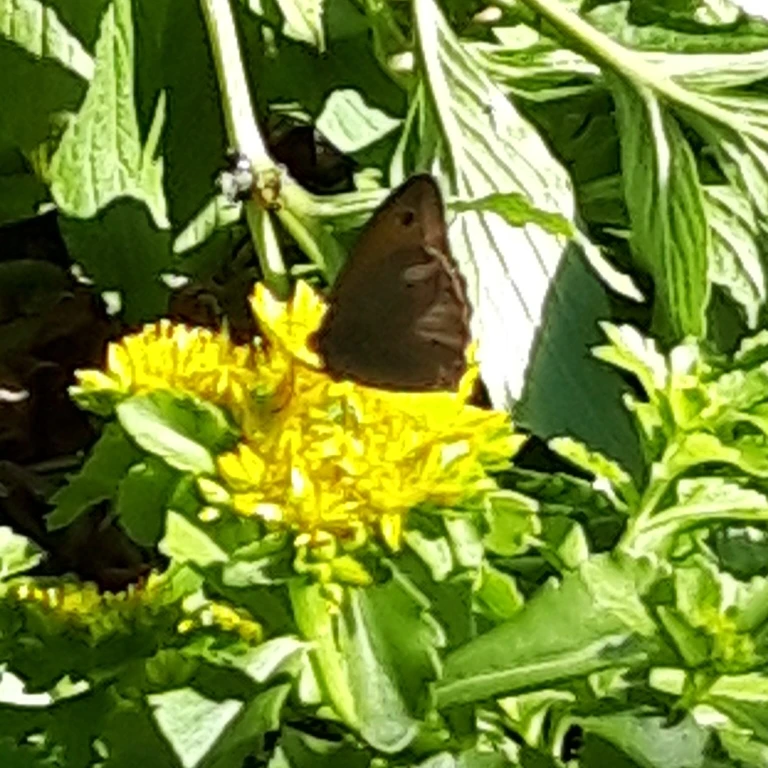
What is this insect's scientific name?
Maniola jurtina
